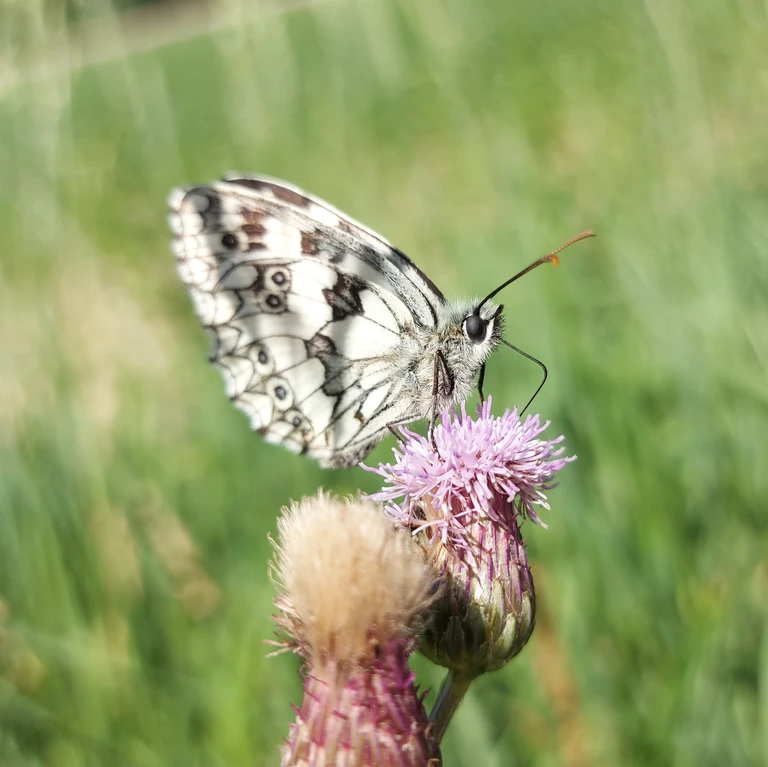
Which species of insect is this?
Melanargia galathea
